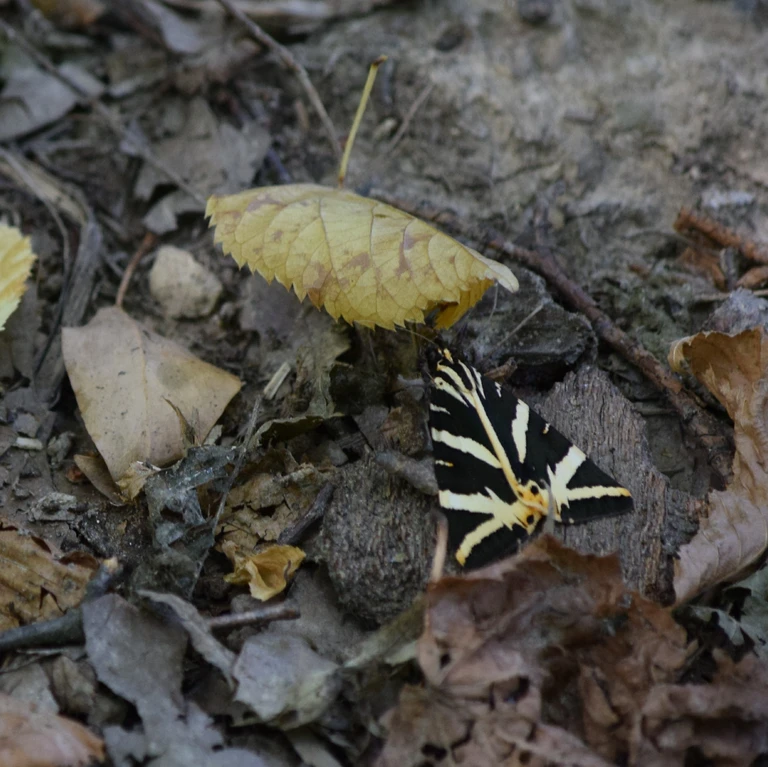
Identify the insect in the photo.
Euplagia quadripunctaria
